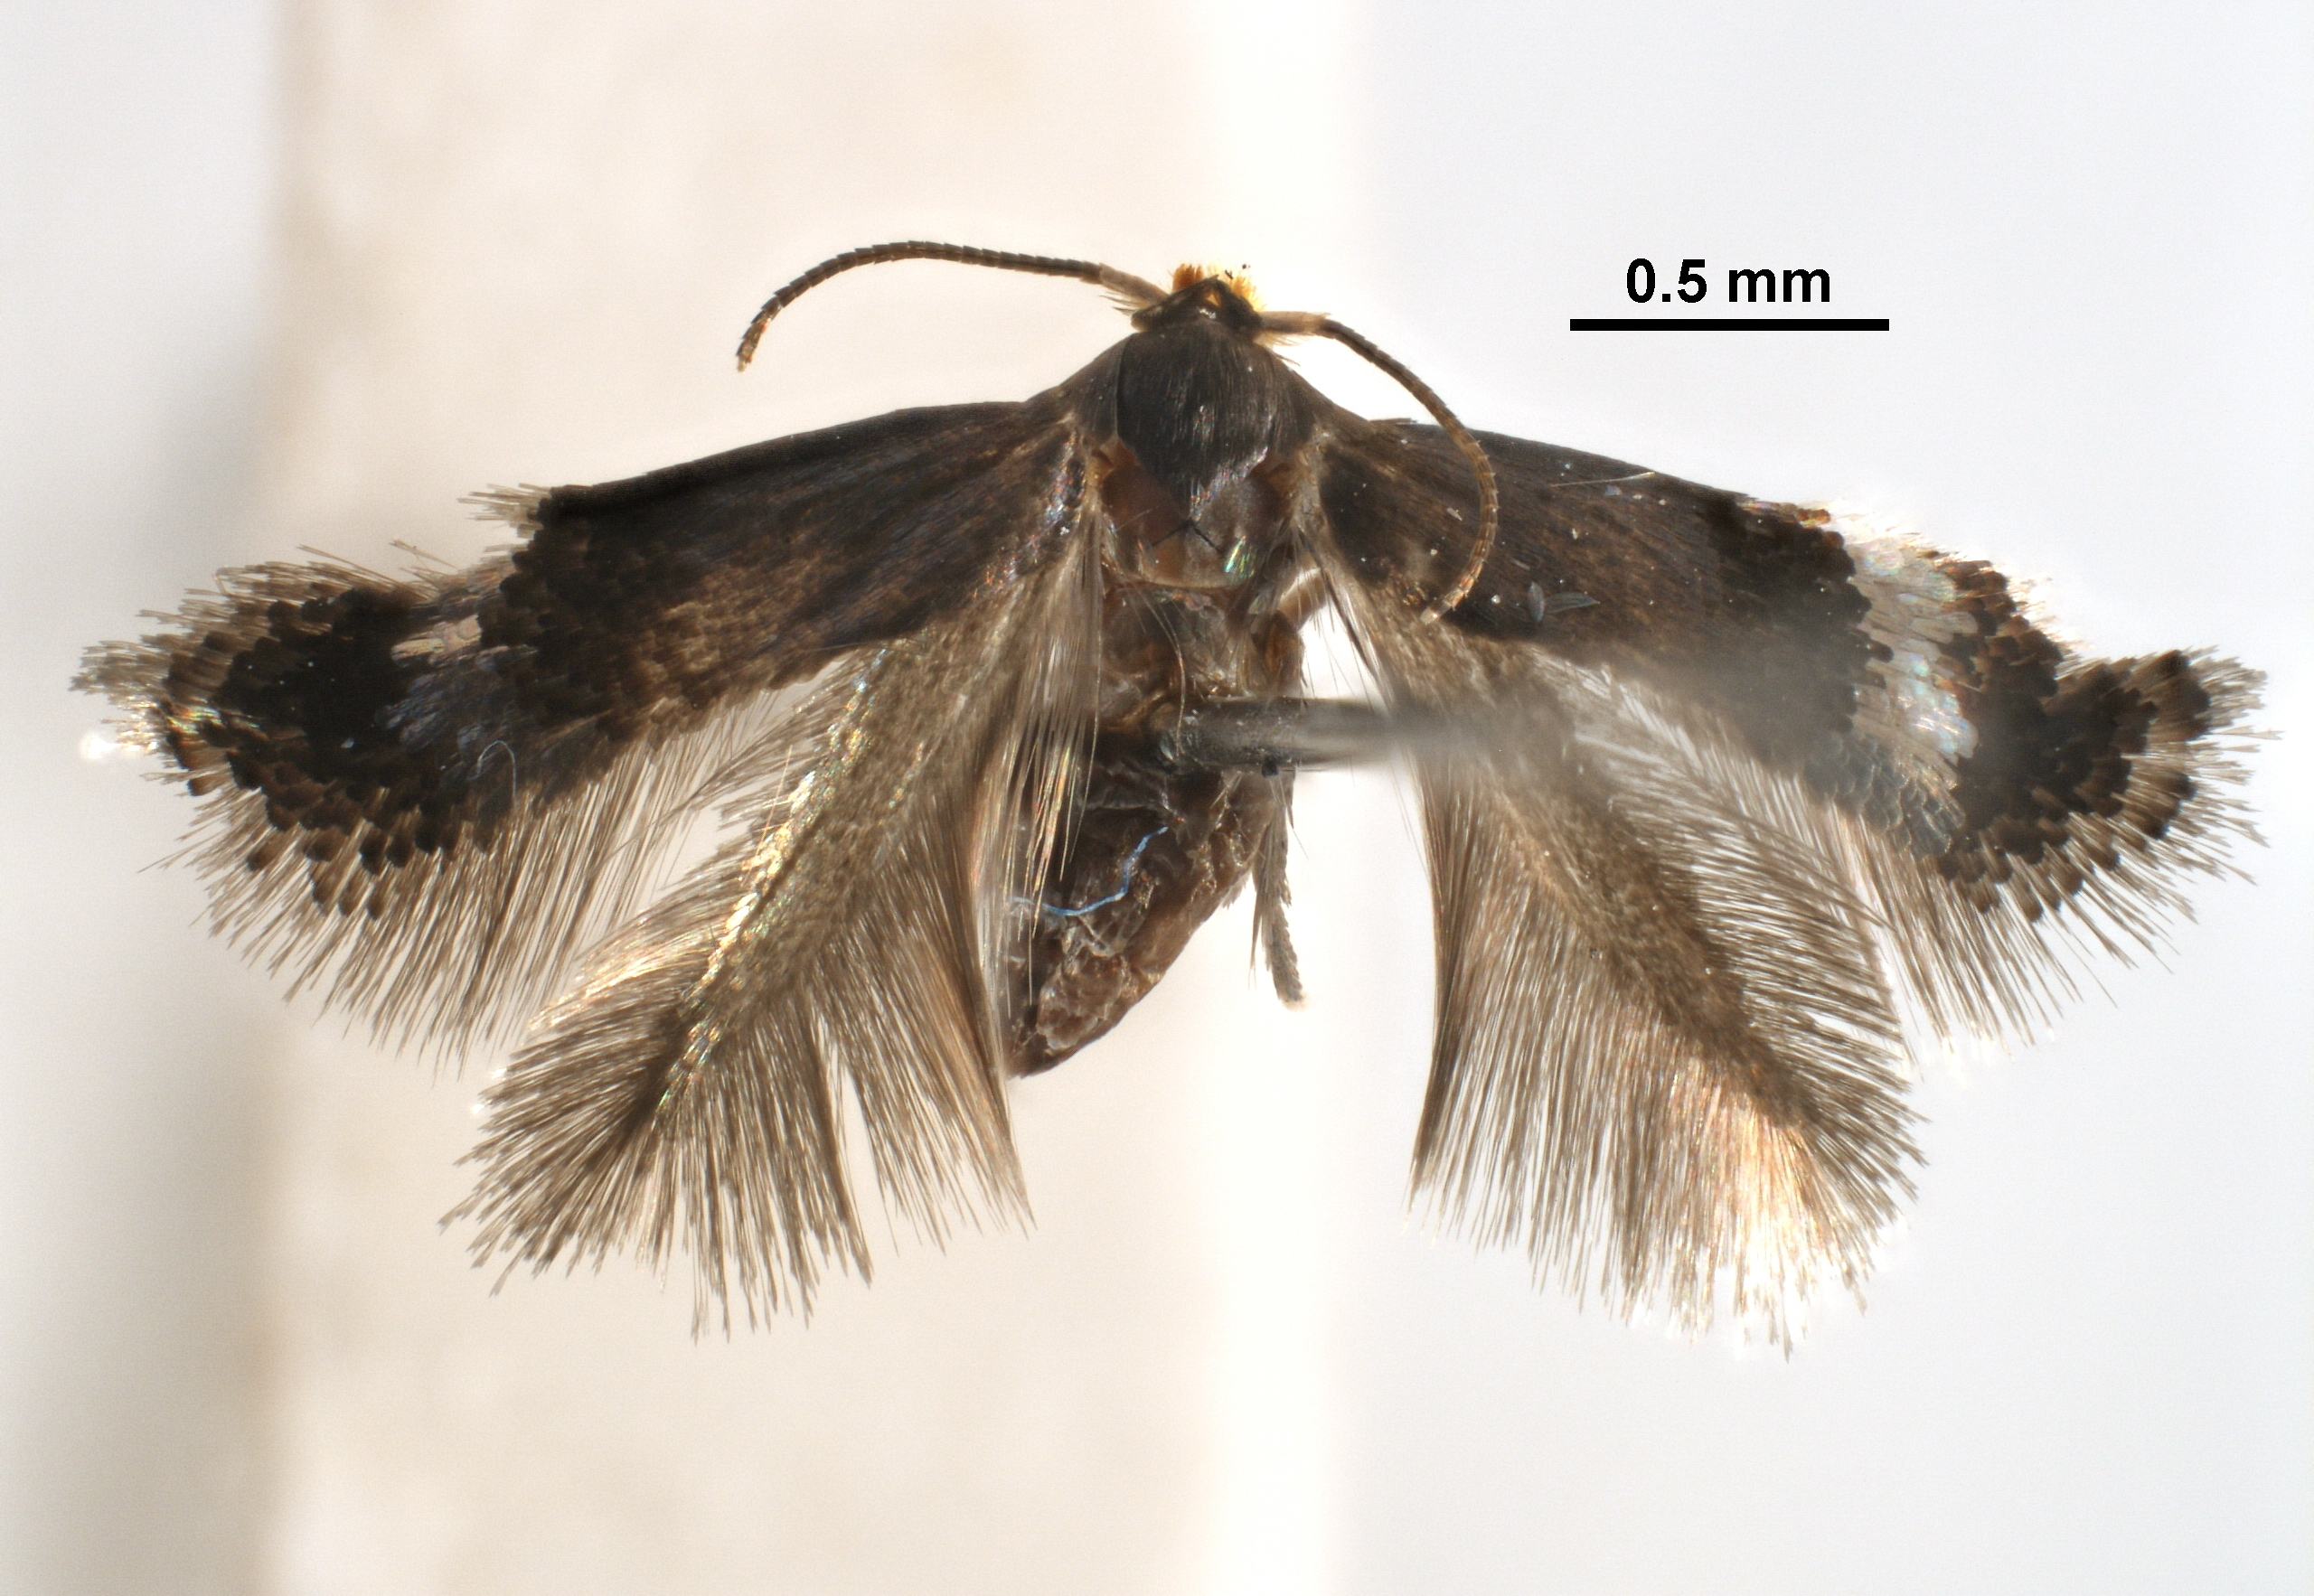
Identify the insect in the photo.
Stigmella castanopsiella
